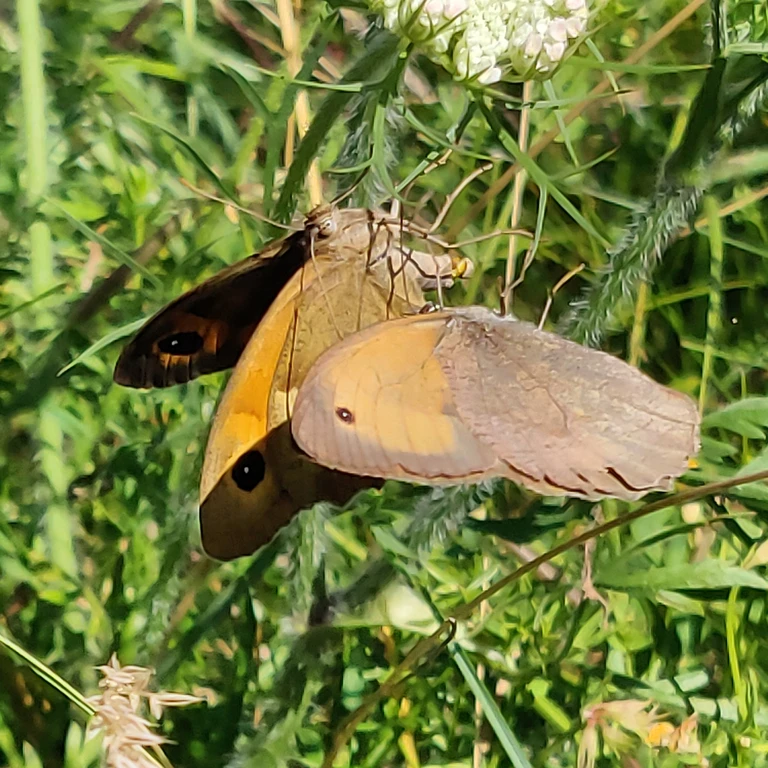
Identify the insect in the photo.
Maniola jurtina
